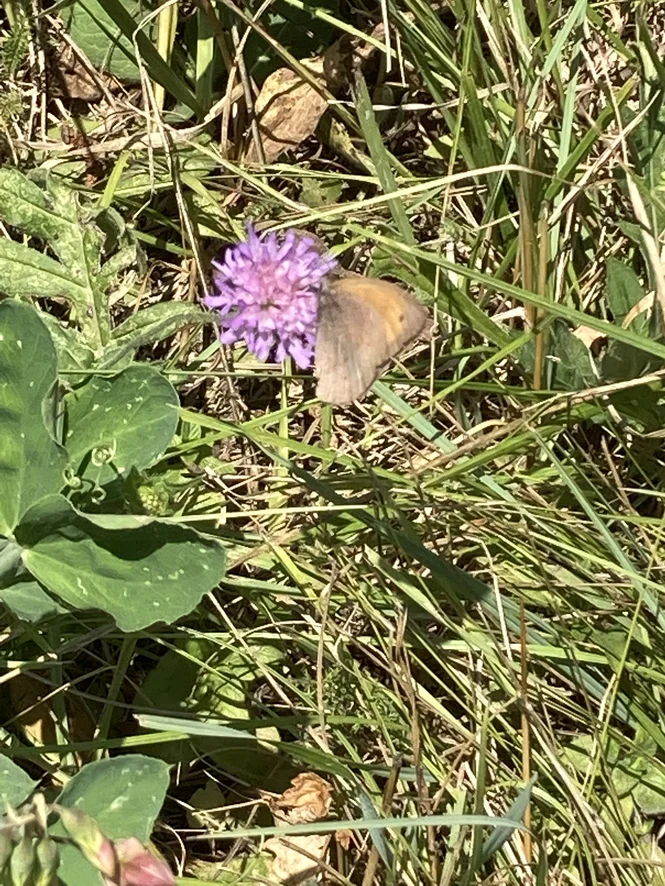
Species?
Maniola jurtina
